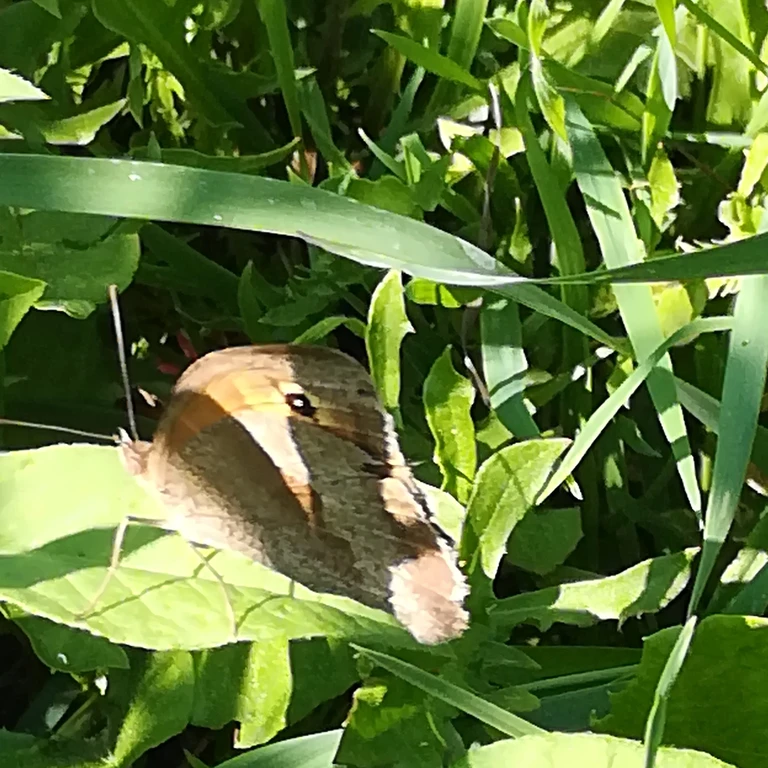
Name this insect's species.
Maniola jurtina
